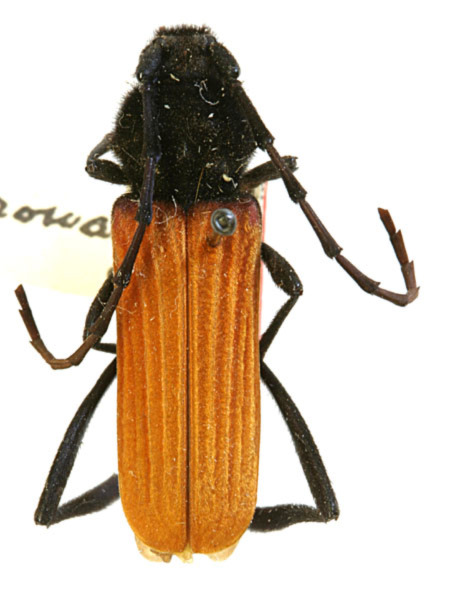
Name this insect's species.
Tragidion parowanum (also Tragidion auripenne)
